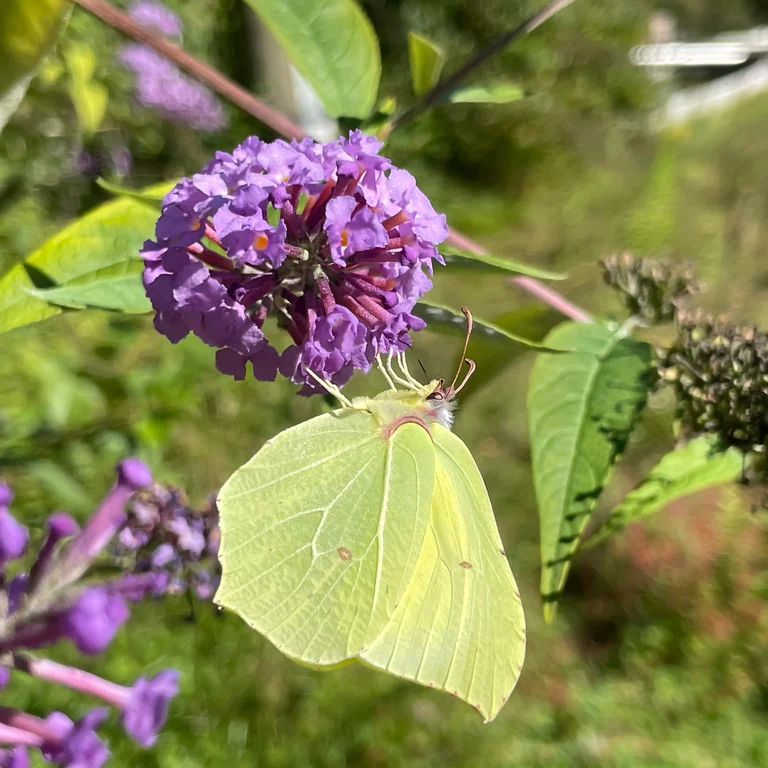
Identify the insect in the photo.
Gonepteryx rhamni
